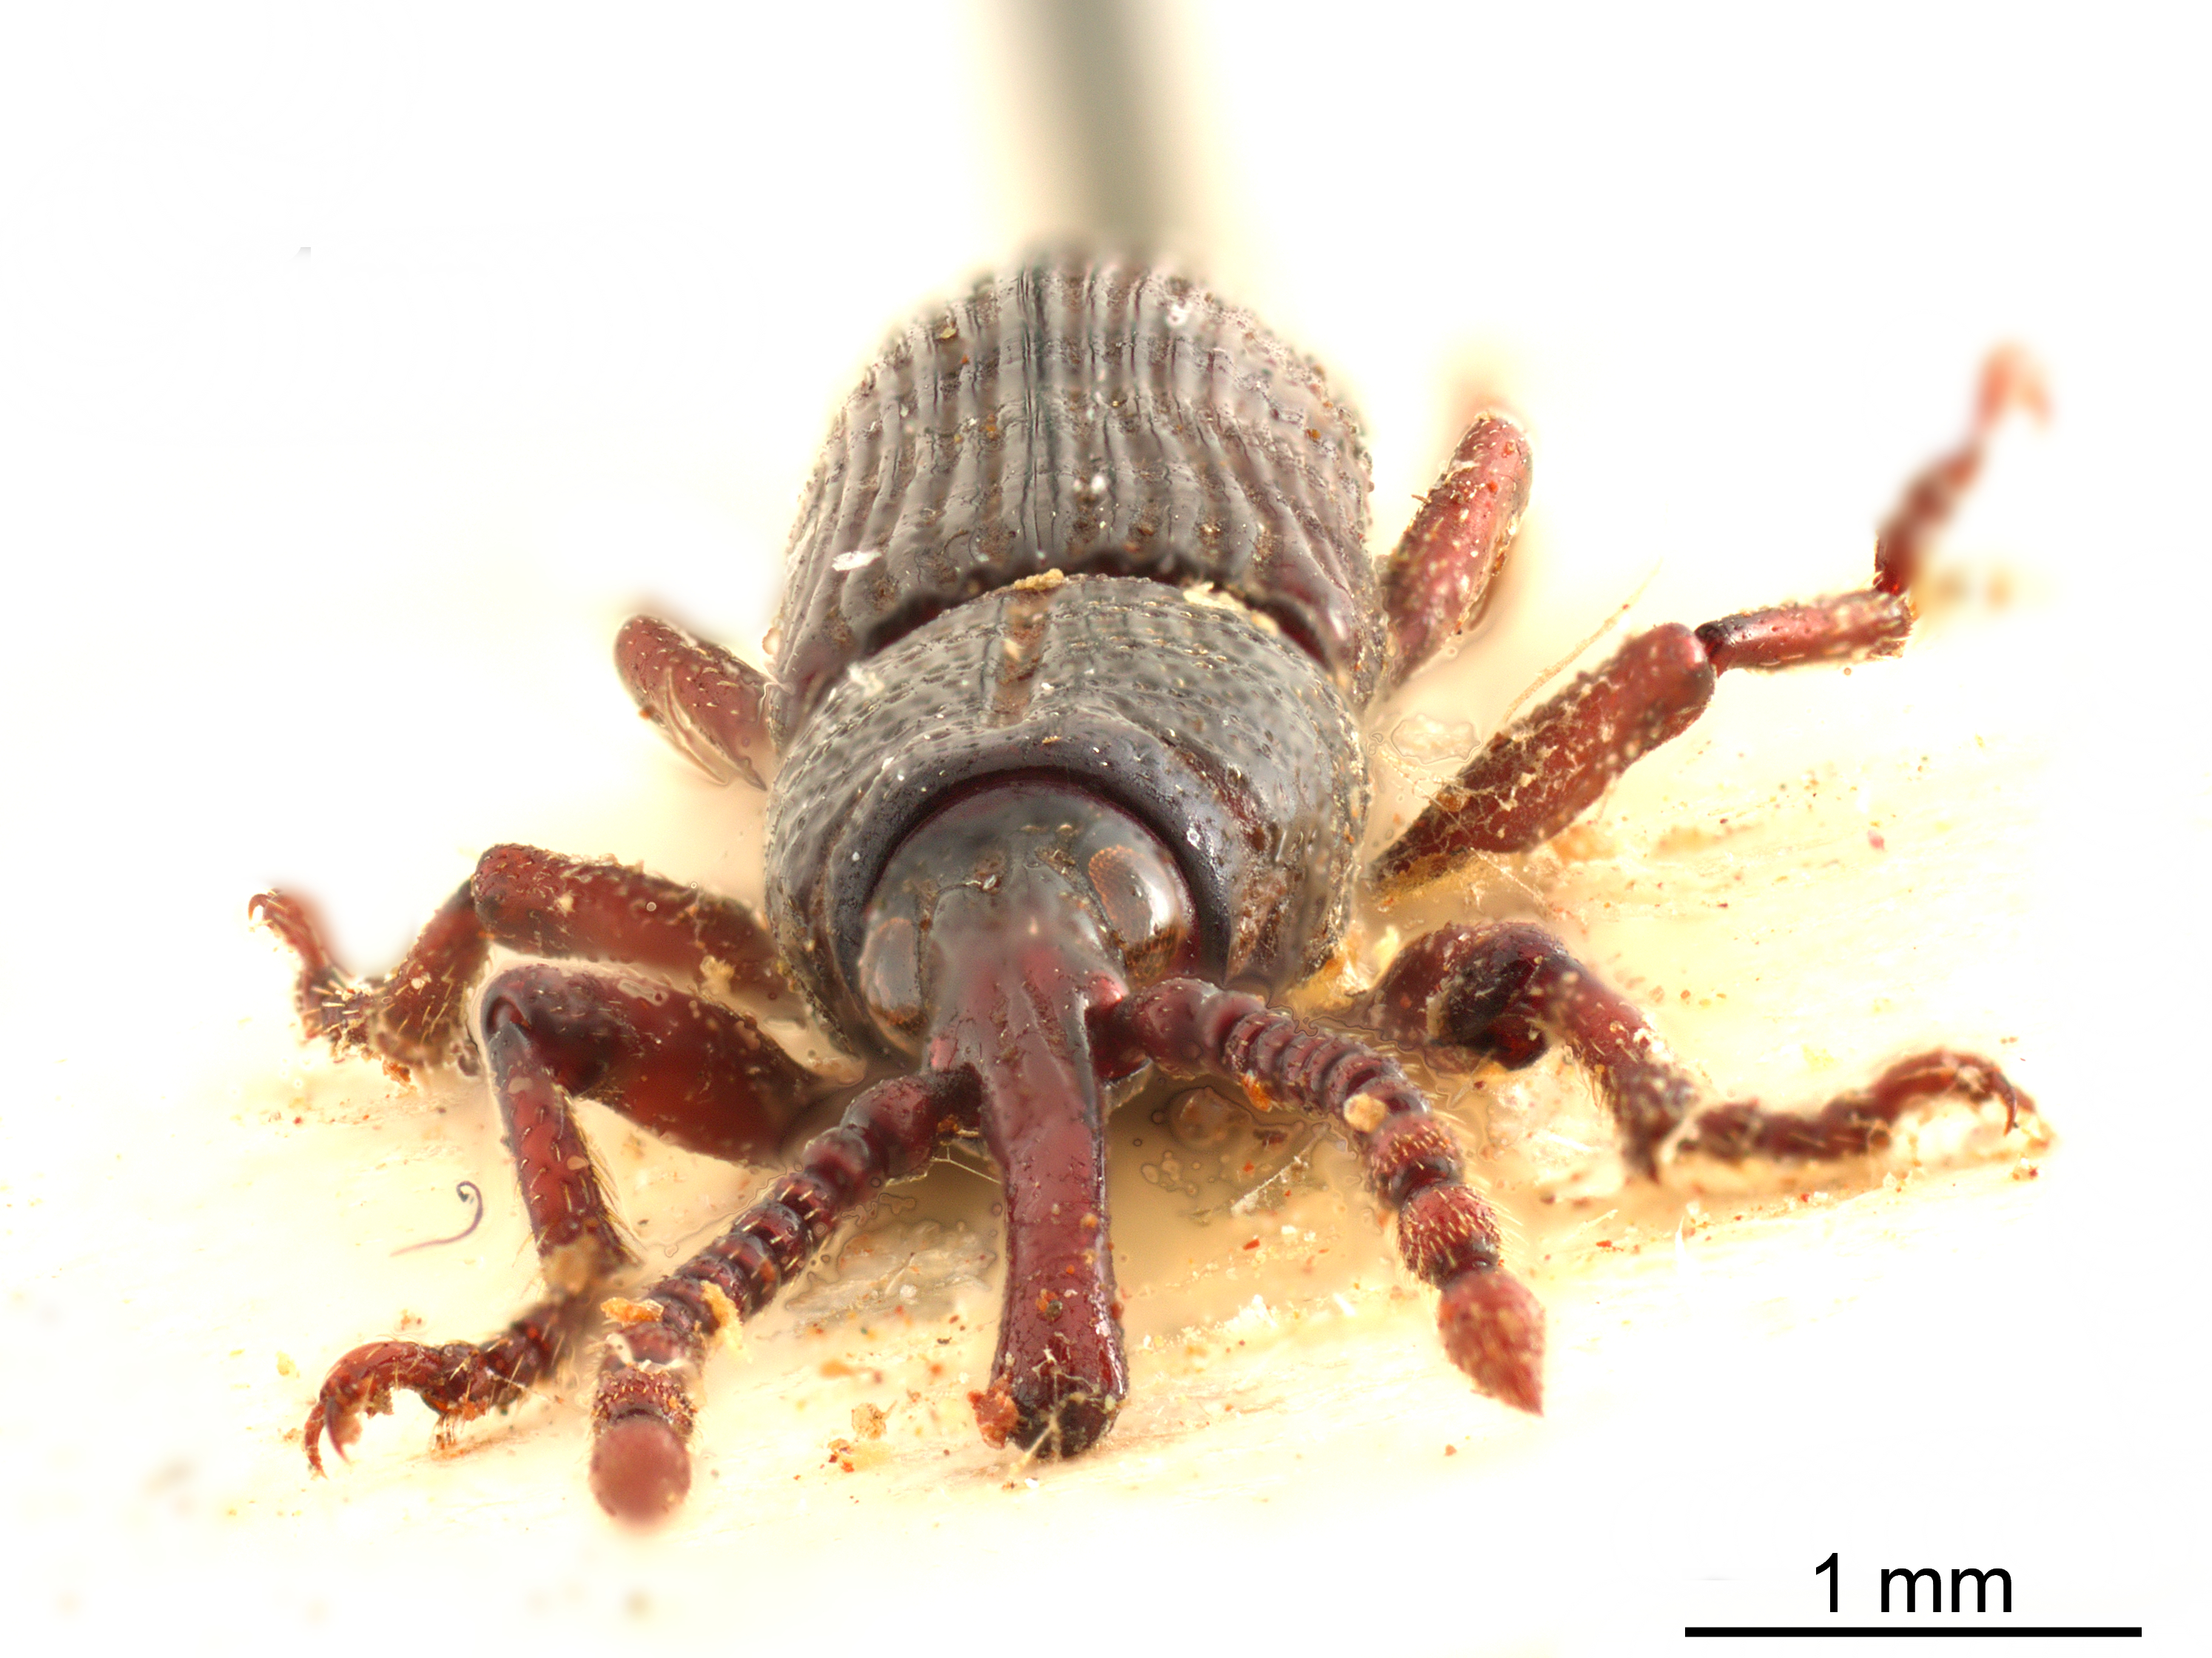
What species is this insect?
Neoceocephalus ophthalmicus
